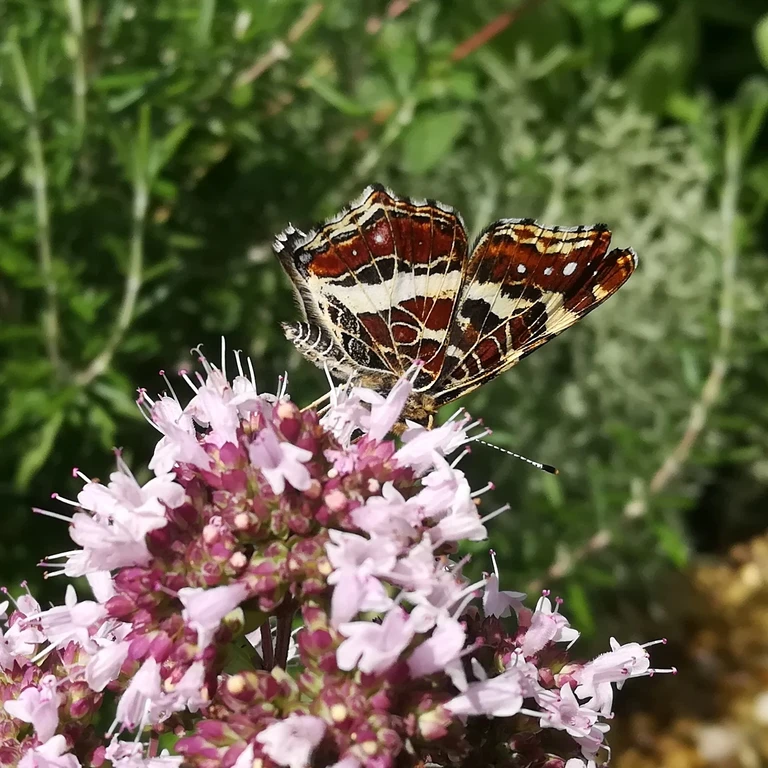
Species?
Araschnia levana
